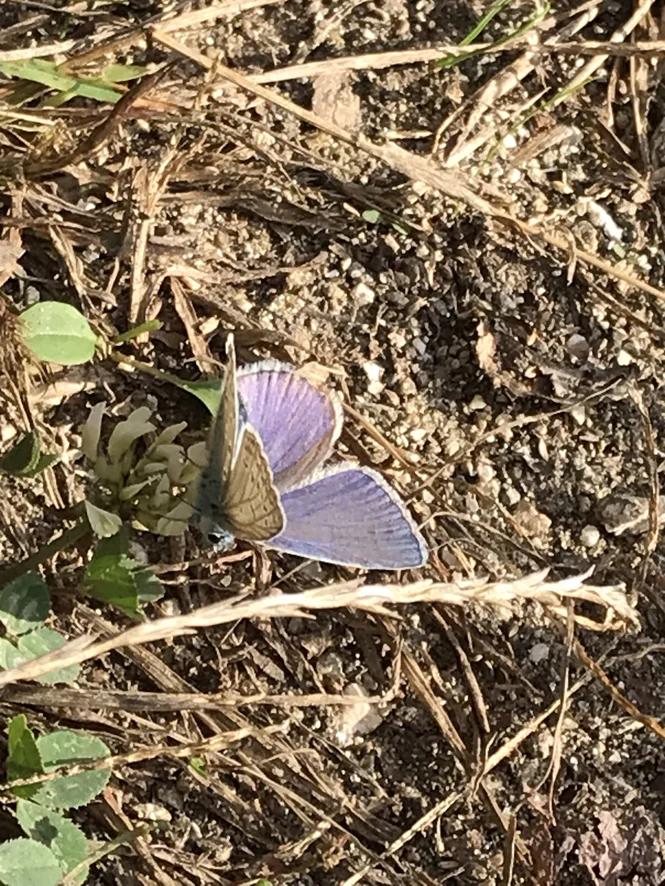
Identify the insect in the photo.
Polyommatus icarus
